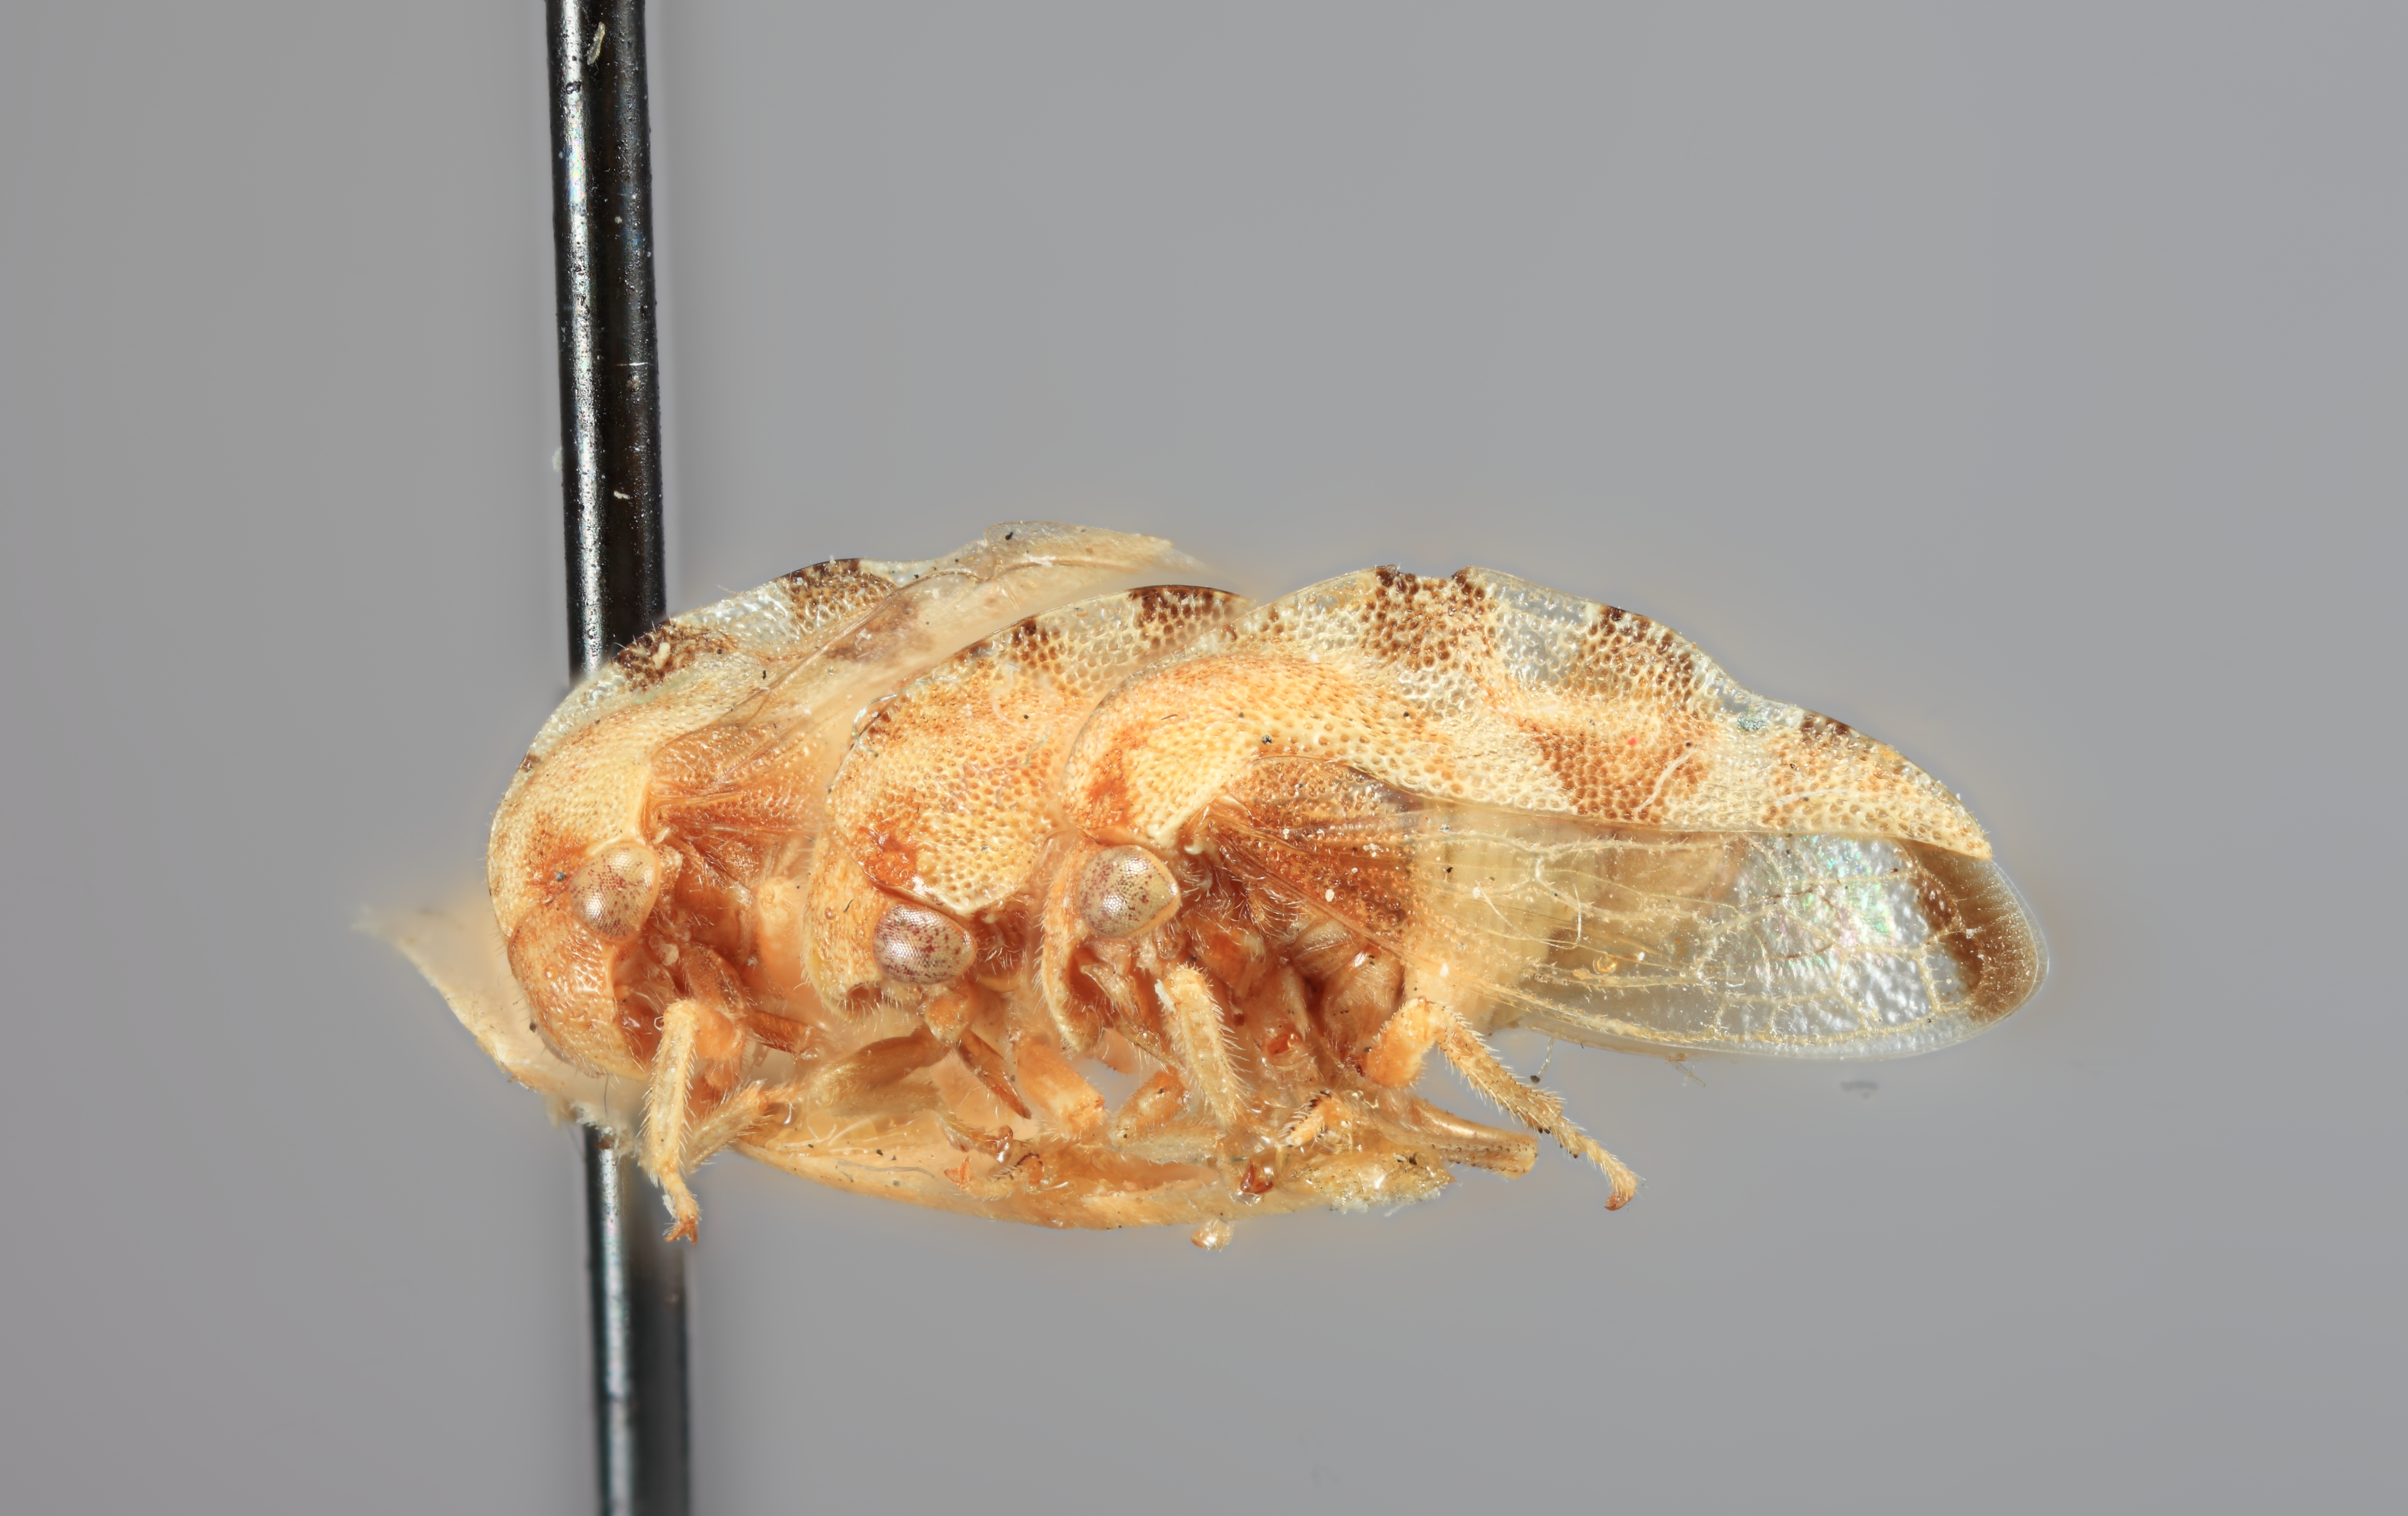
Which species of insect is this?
Cyrtolobus frigidus
